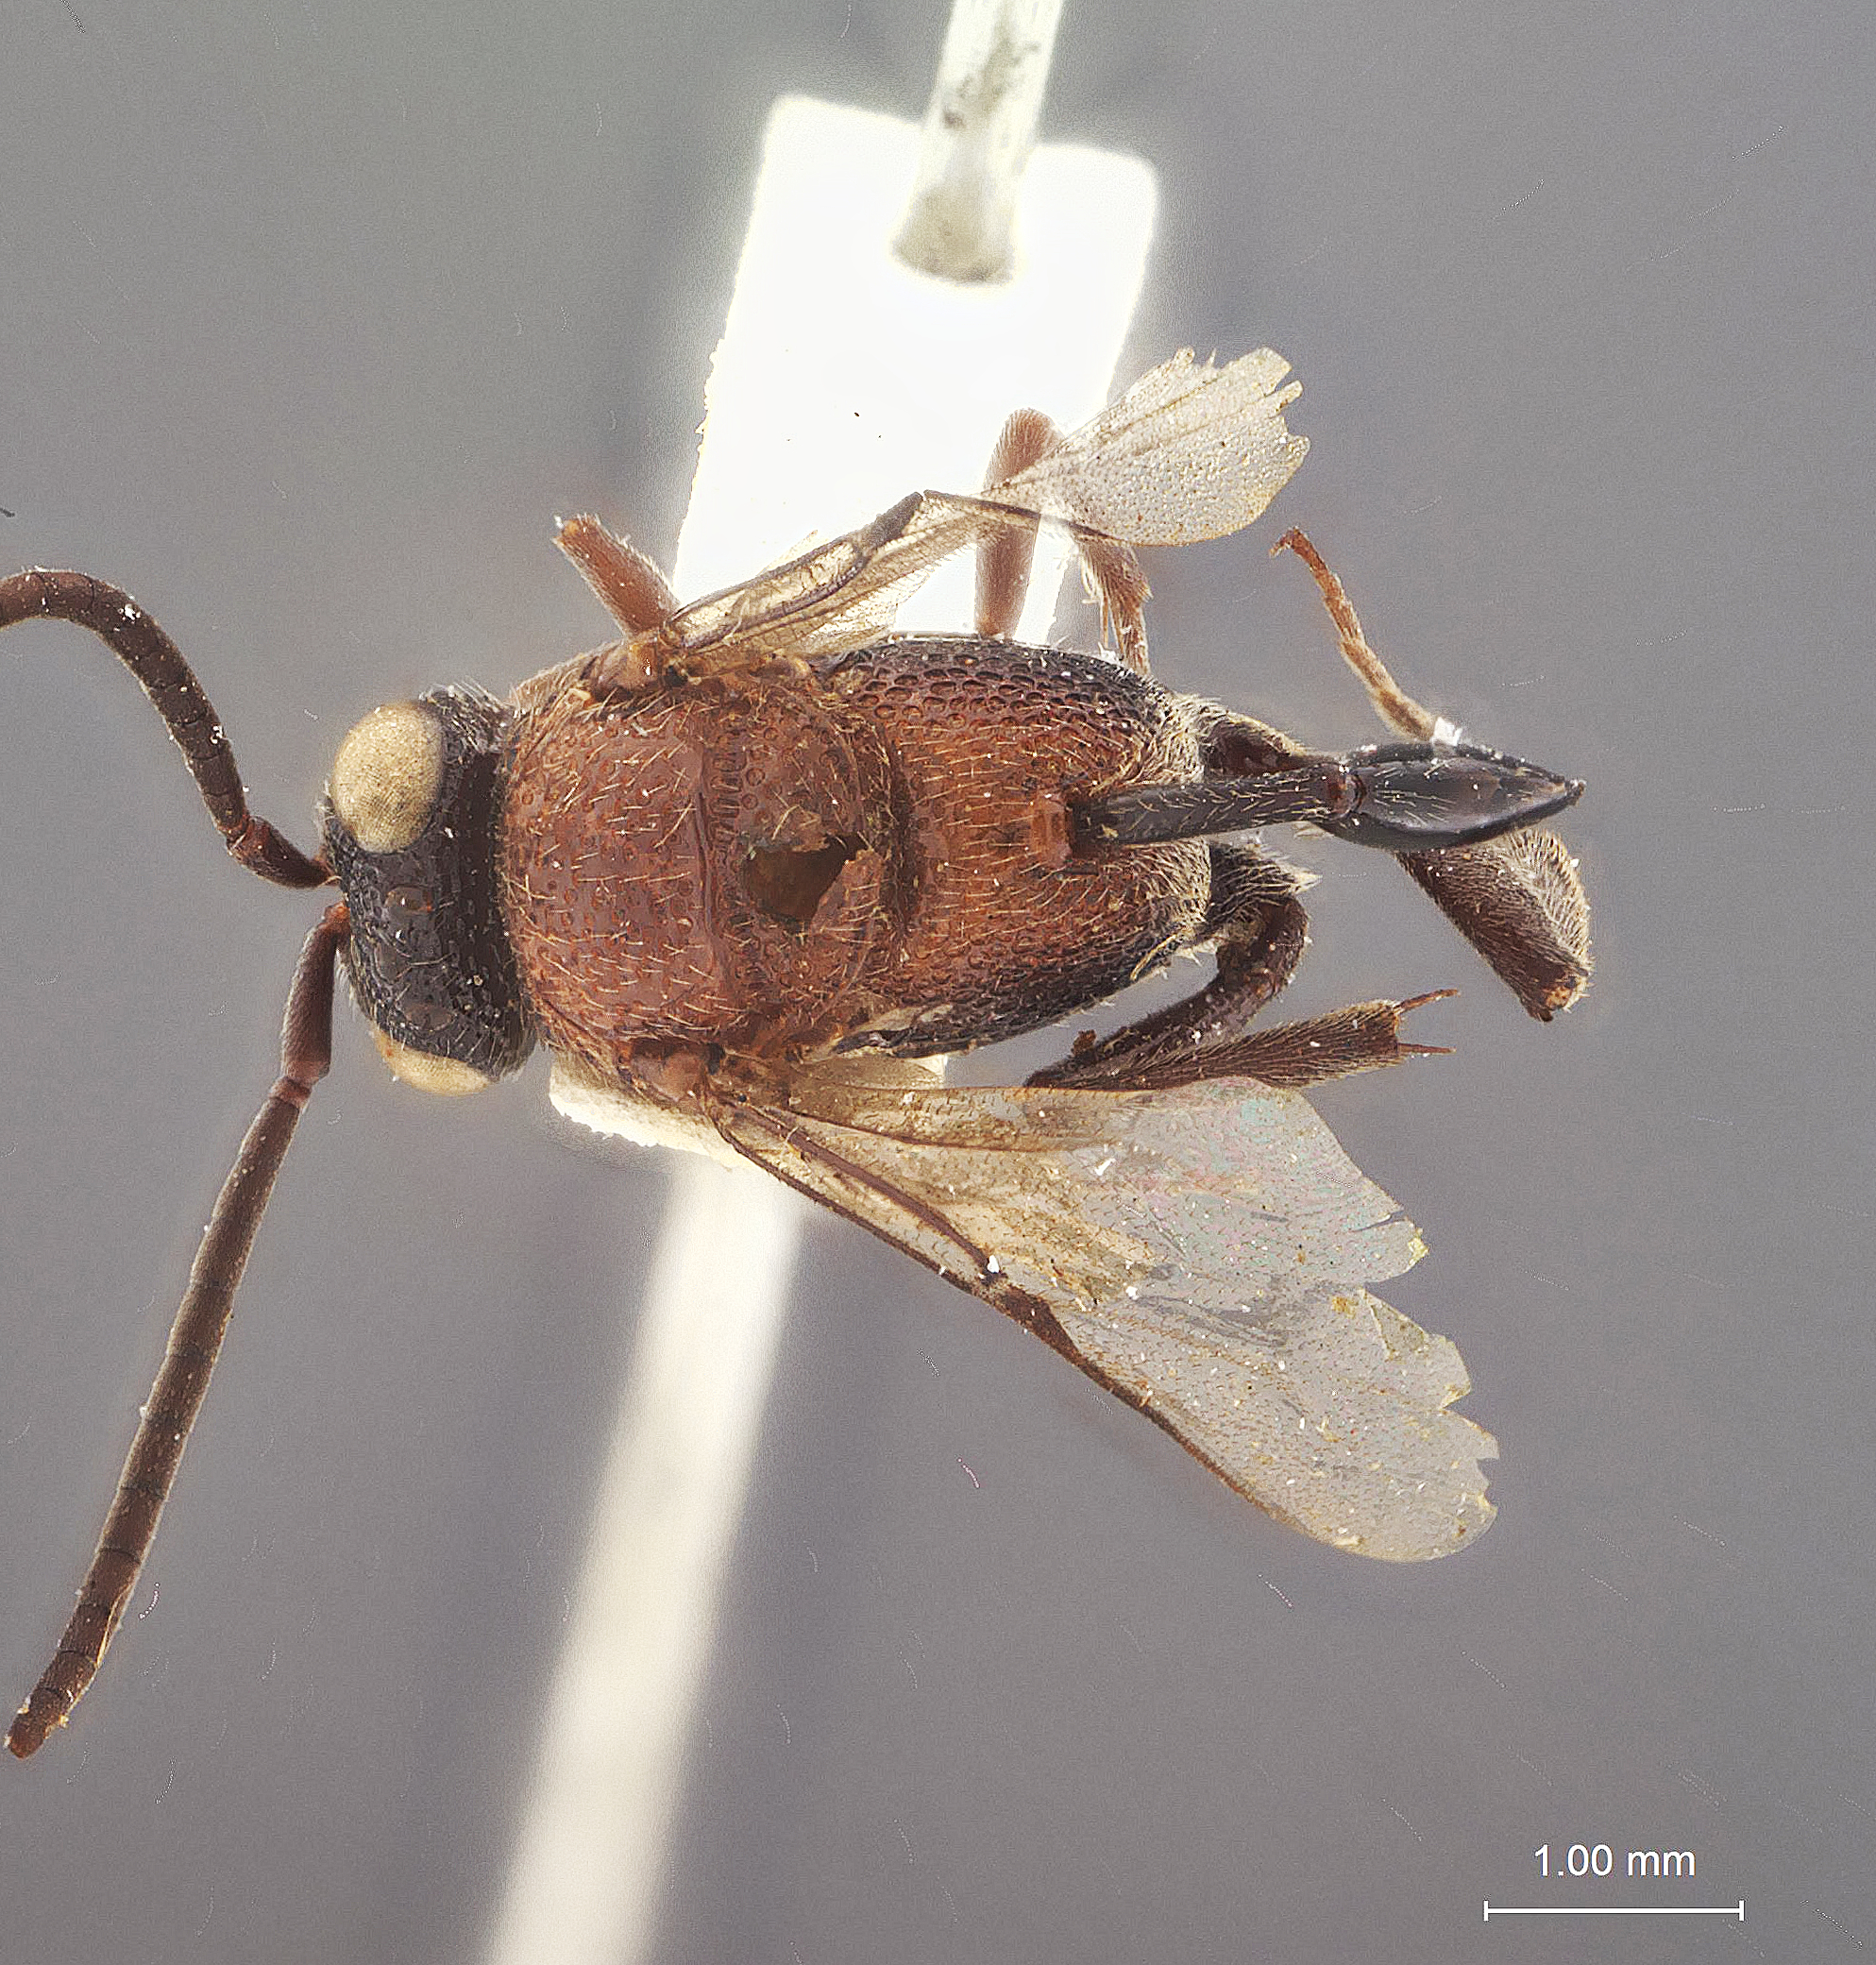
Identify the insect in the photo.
Hyptia hyptiogastris
